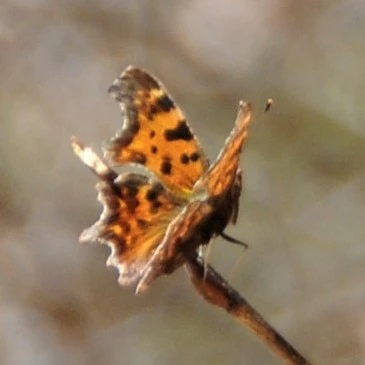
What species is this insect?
Polygonia c-album
